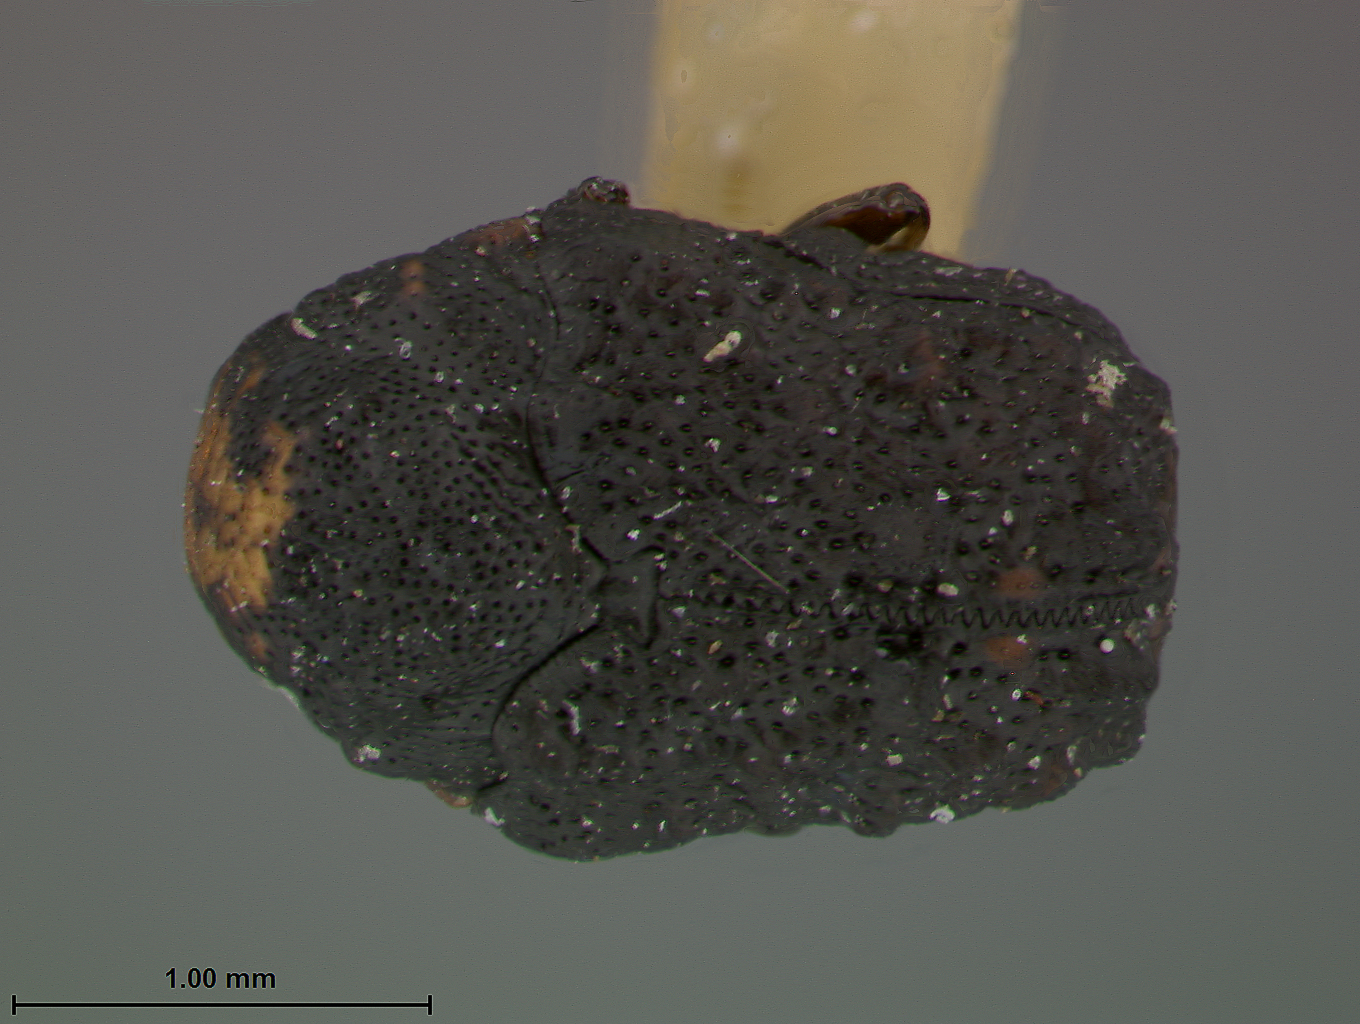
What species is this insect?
Exema dispar
